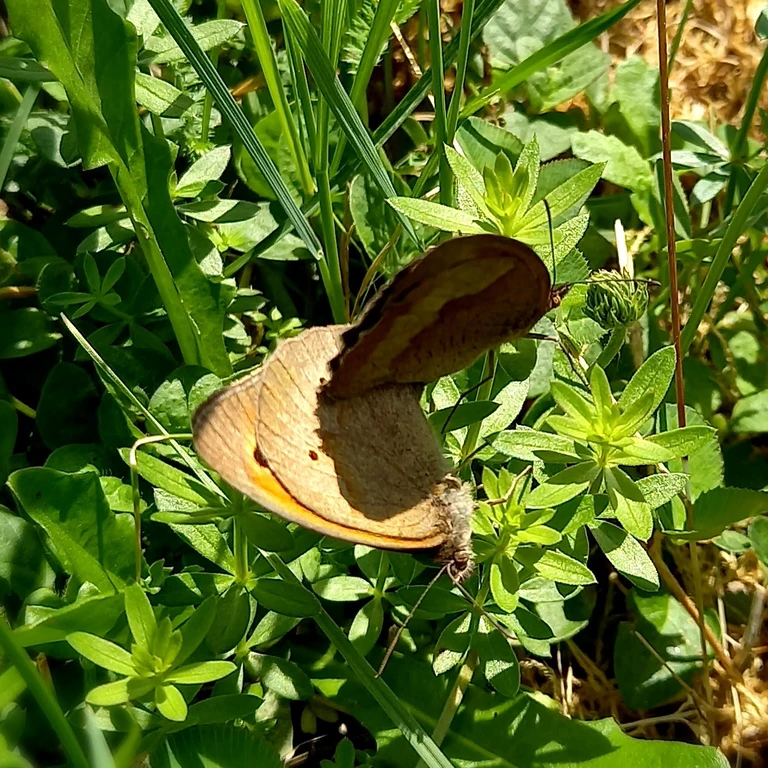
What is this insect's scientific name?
Maniola jurtina
